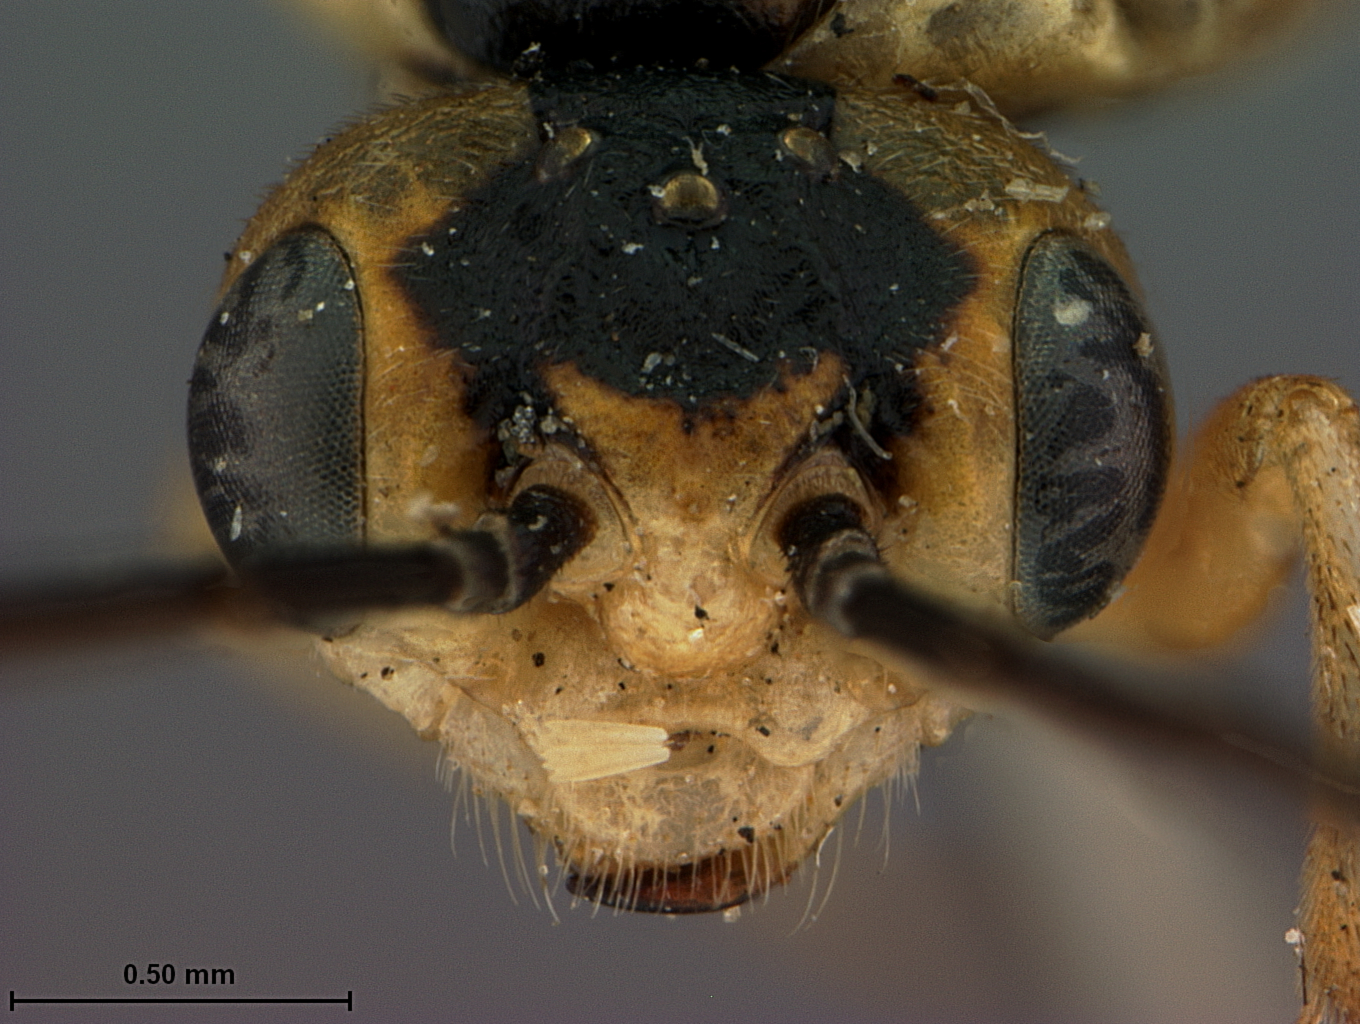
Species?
Pontania nevadensis
